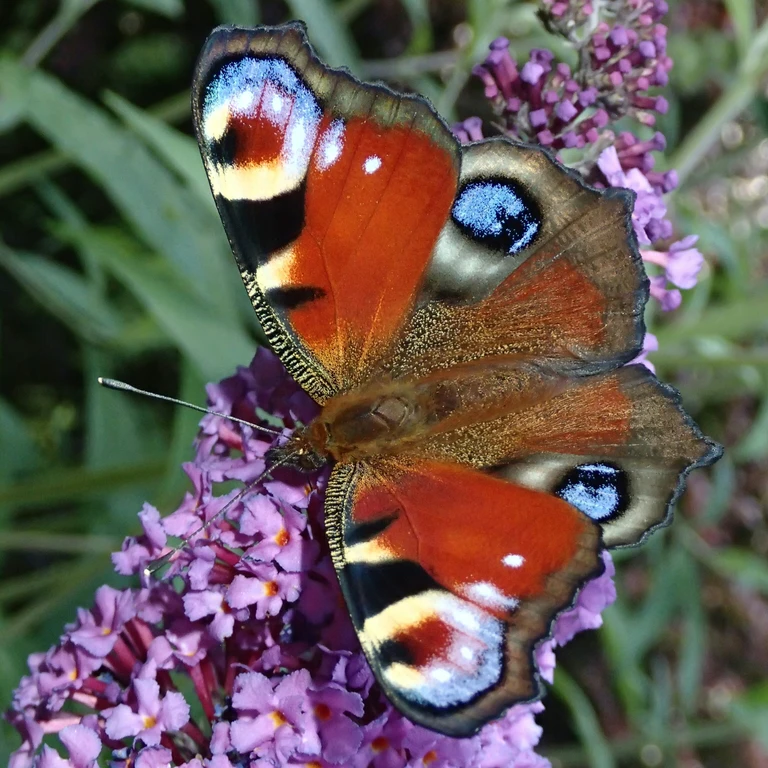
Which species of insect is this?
Aglais io
